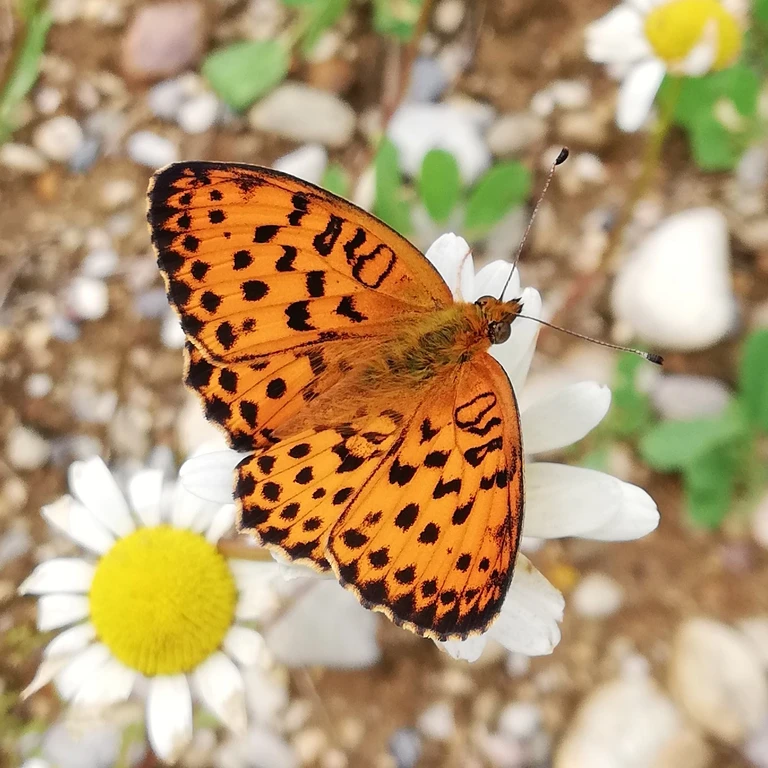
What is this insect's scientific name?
Brenthis daphne
